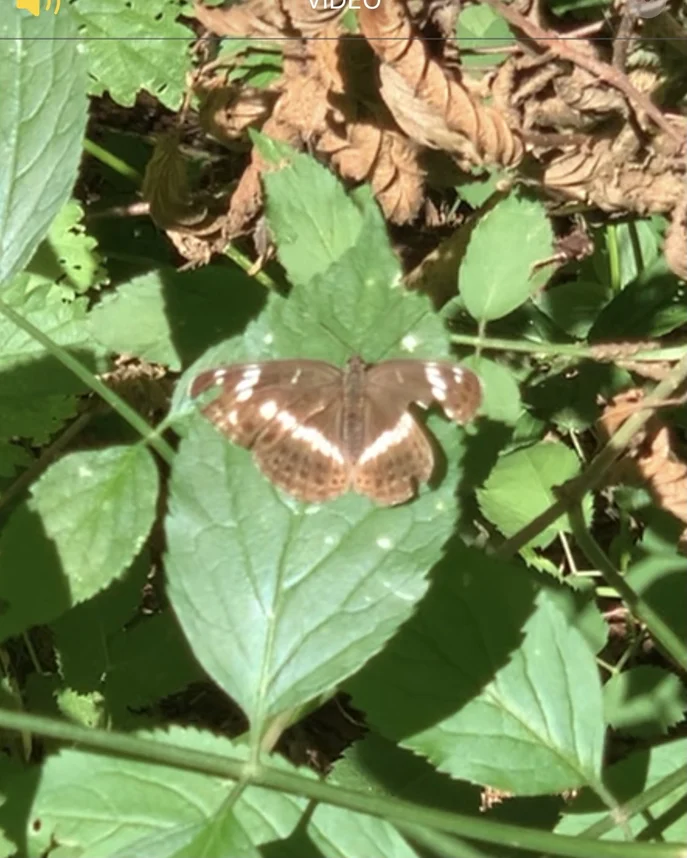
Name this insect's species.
Limenitis camilla (also Ladoga camilla)
